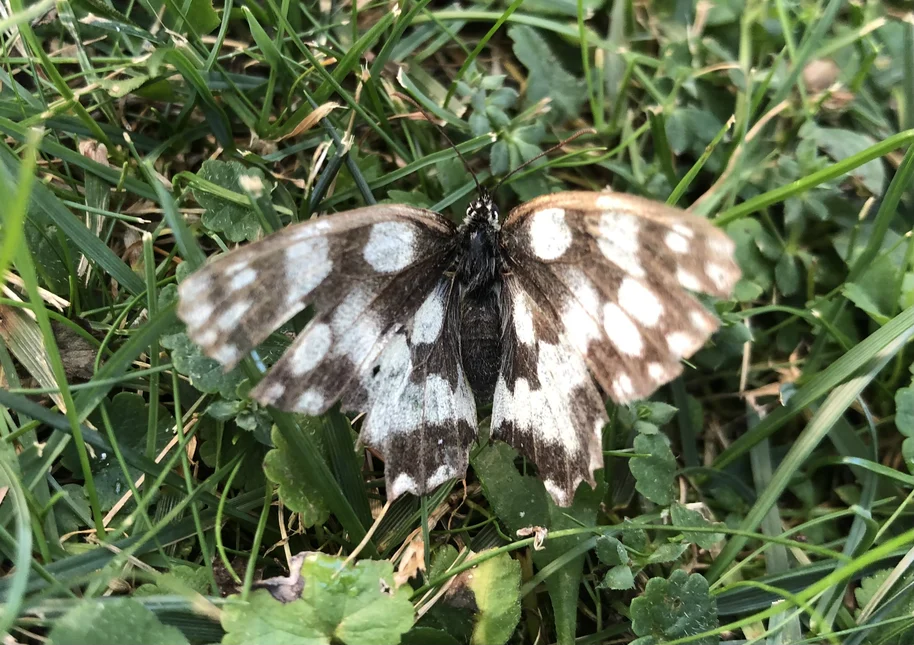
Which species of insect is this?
Melanargia galathea
